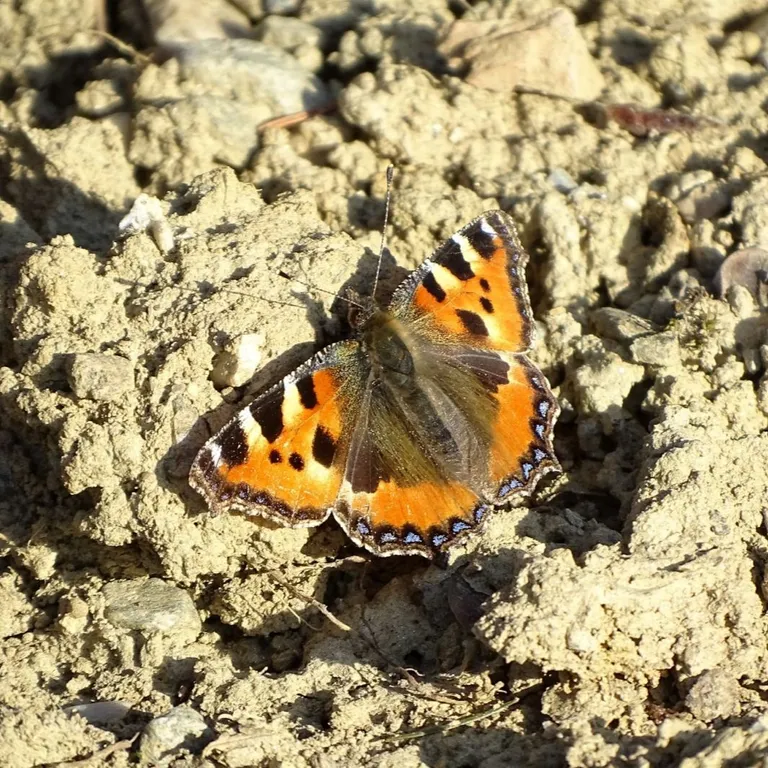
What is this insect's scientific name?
Aglais urticae
